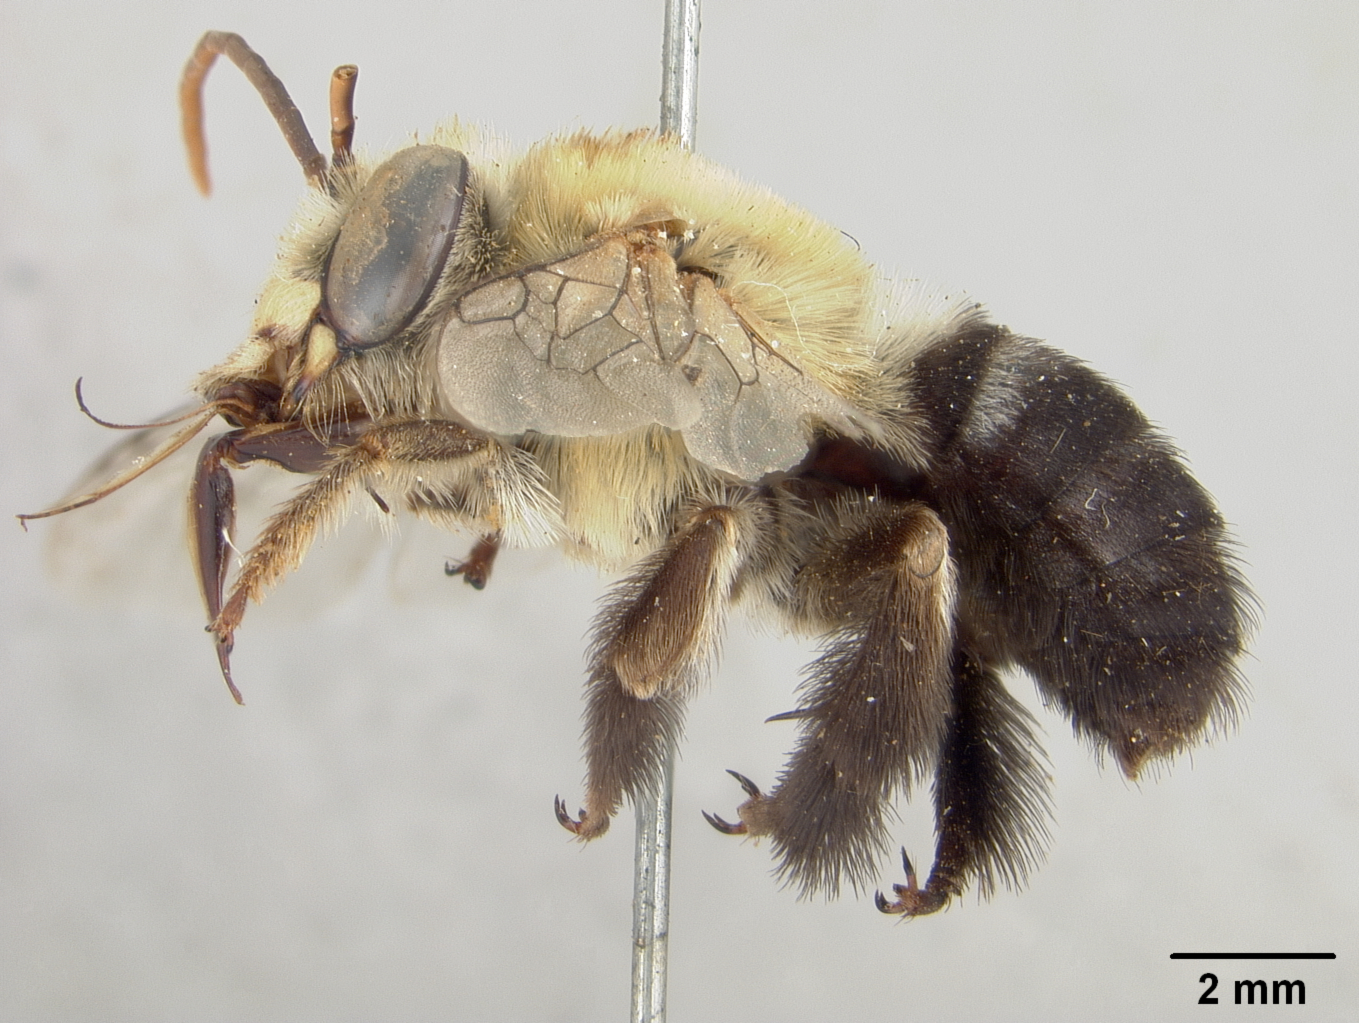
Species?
Svastra leucostoma
